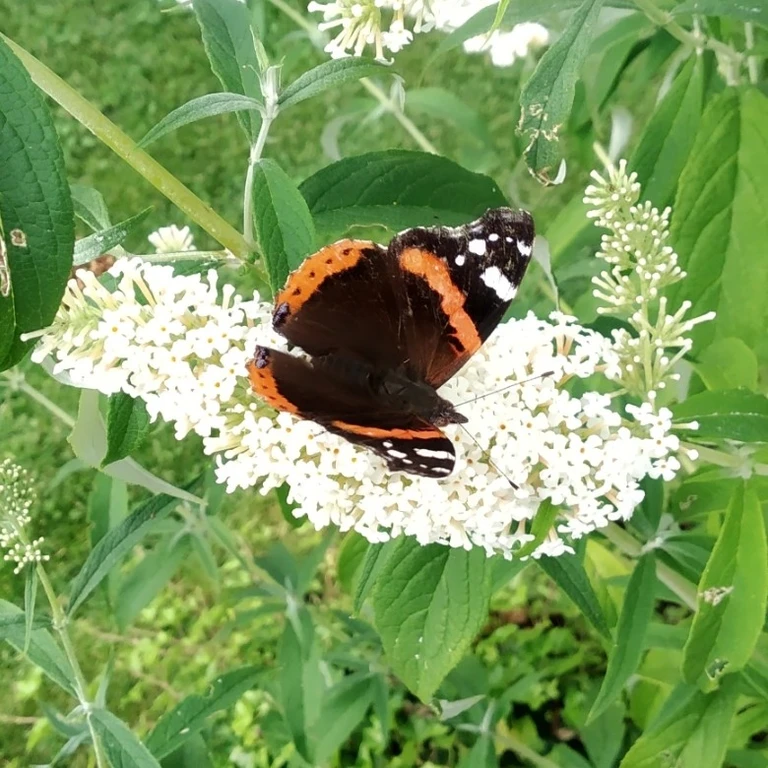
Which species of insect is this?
Vanessa atalanta
